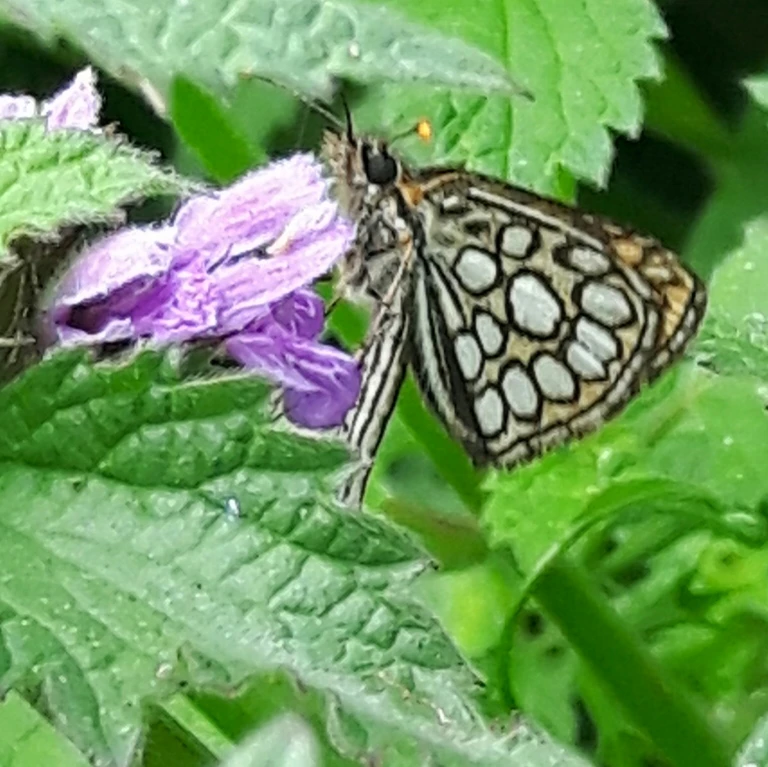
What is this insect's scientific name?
Heteropterus morpheus
